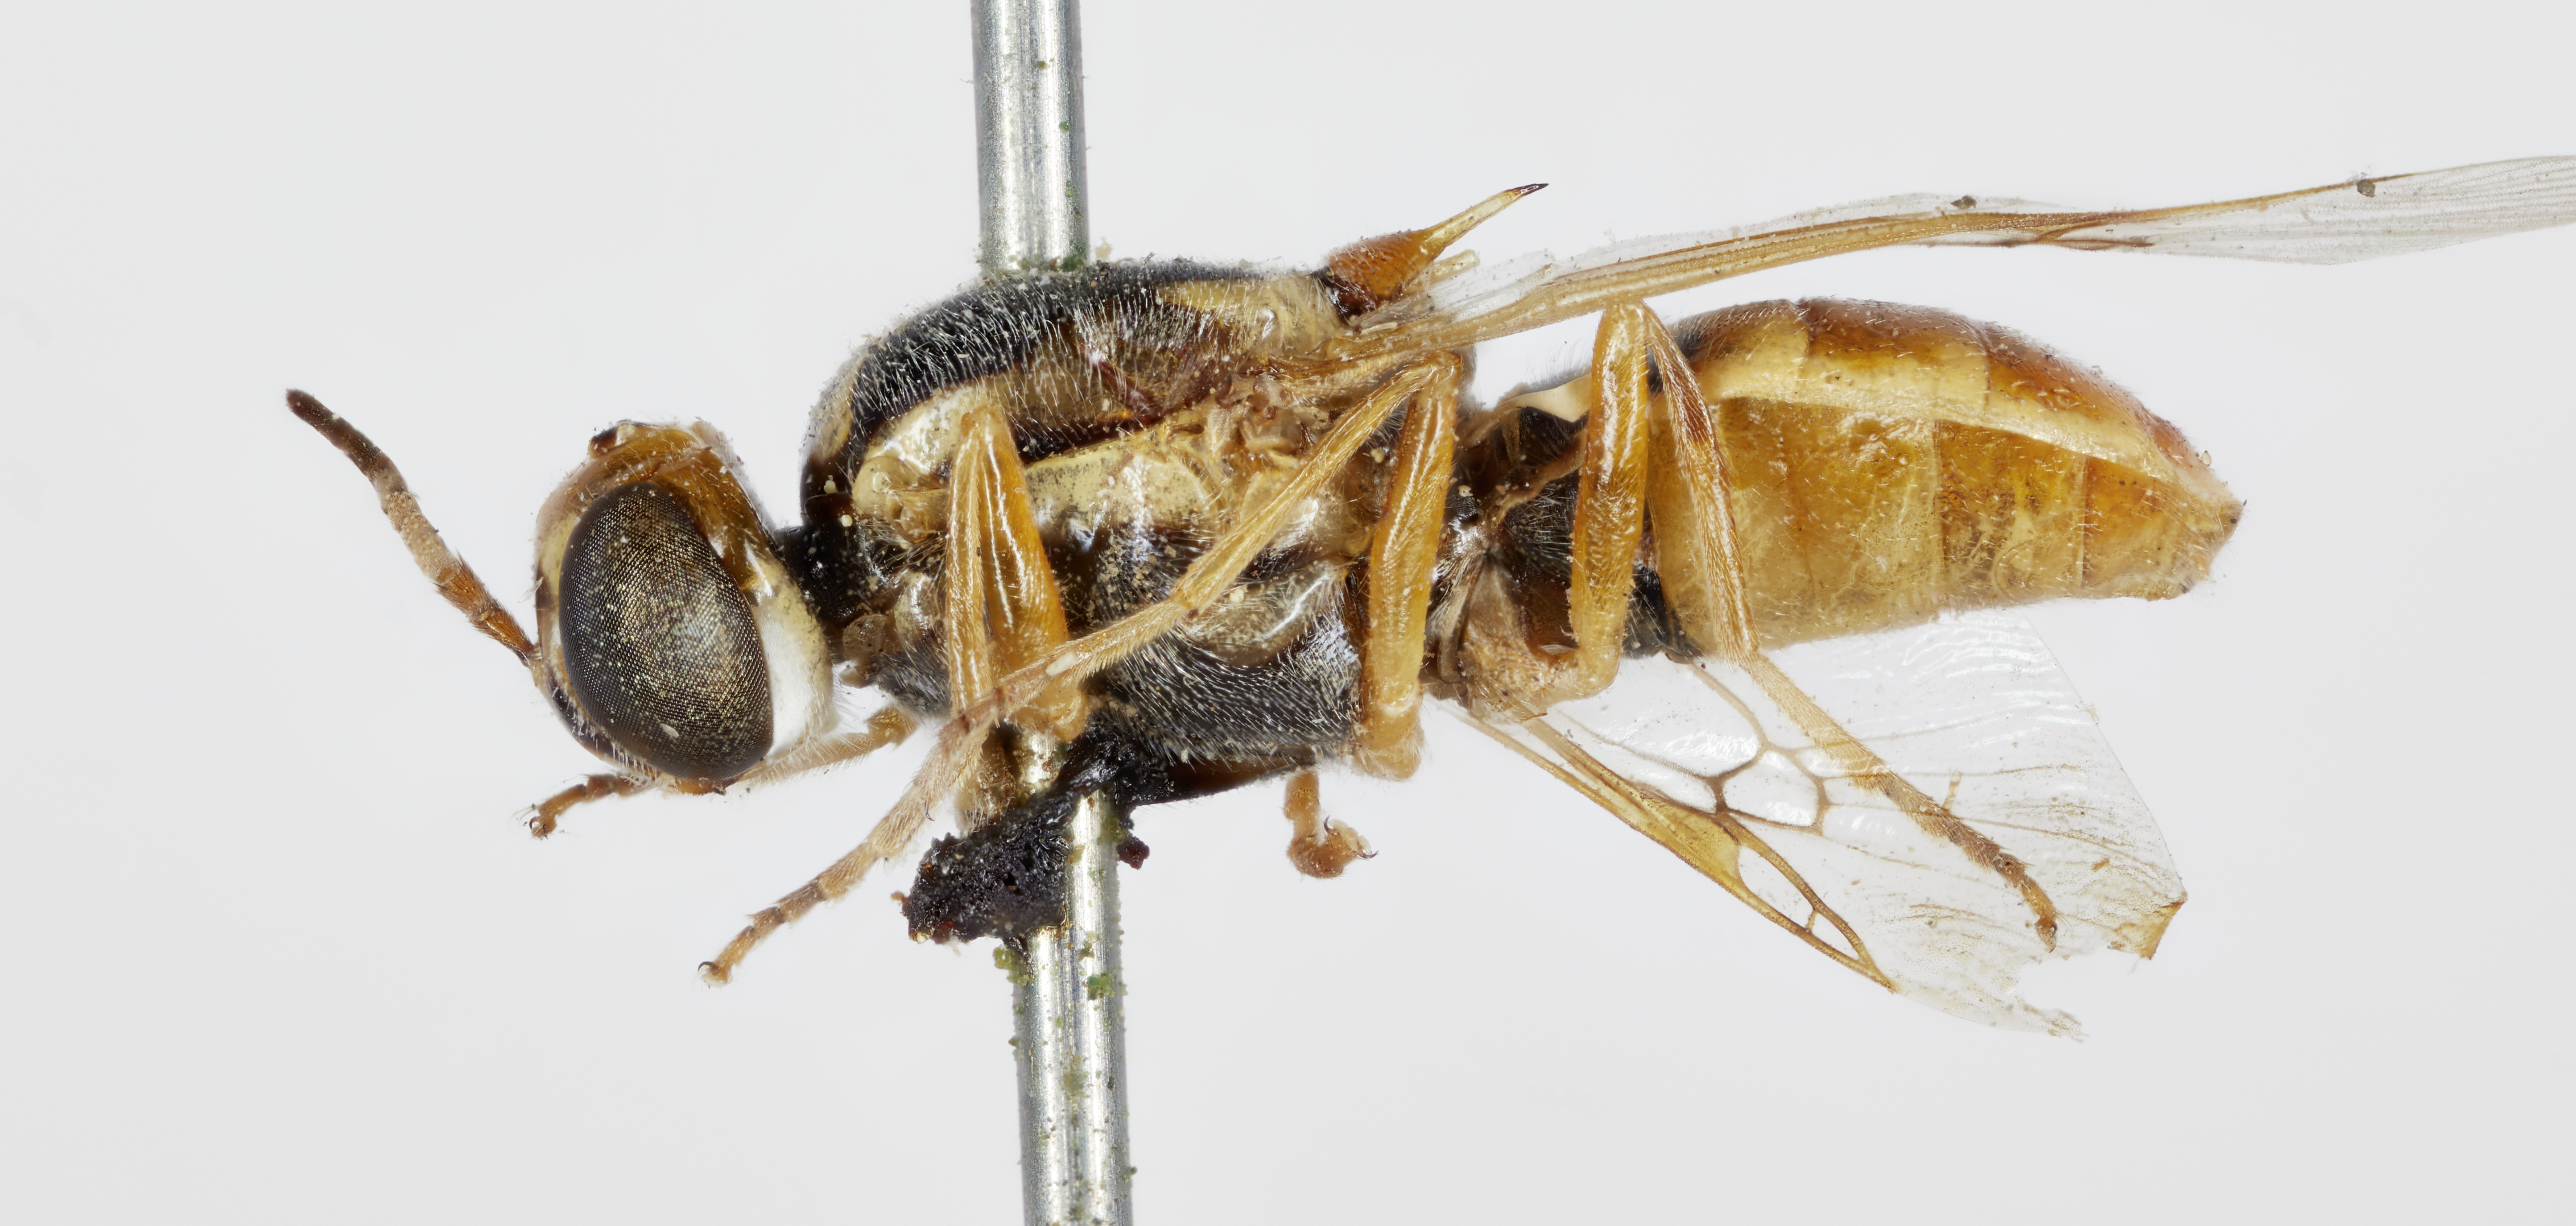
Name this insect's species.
Euparyphus apicalis
